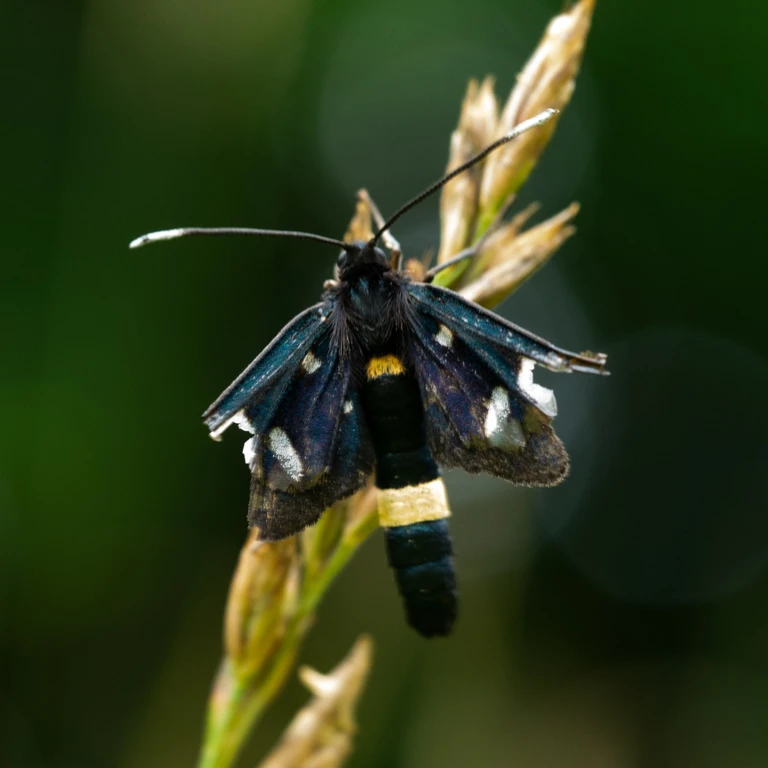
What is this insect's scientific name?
Amata phegea
